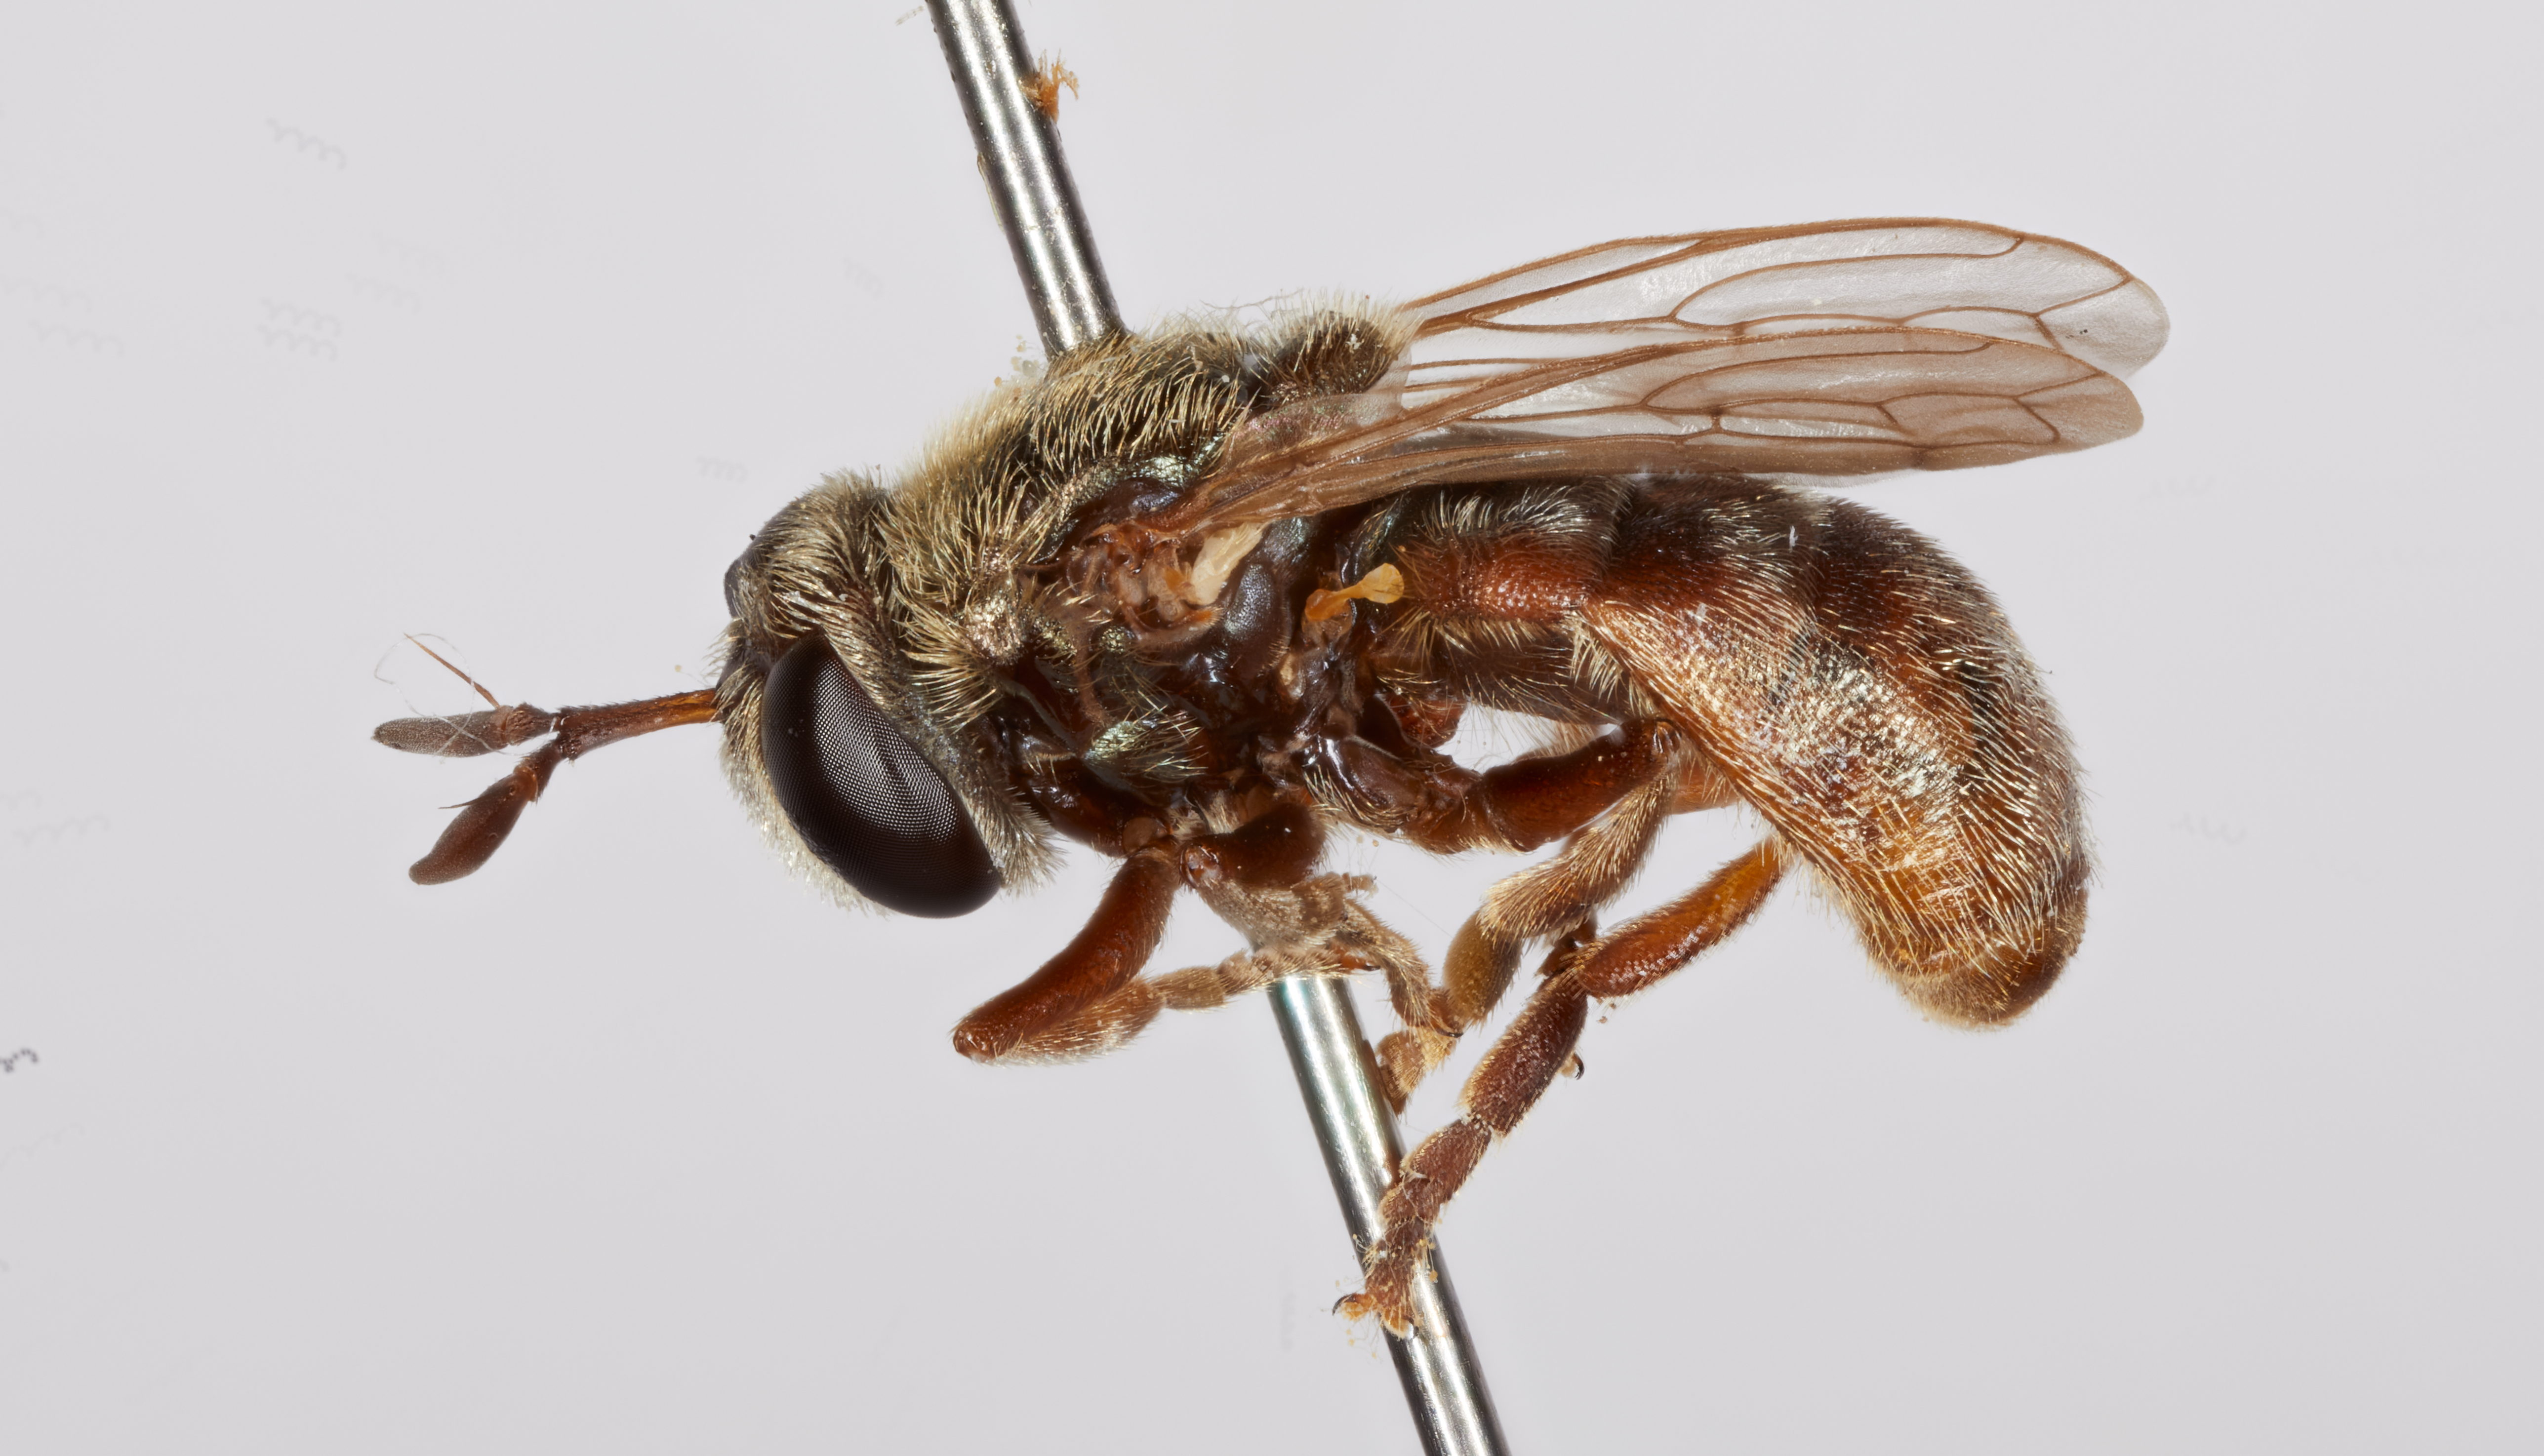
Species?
Microdon abstrusus
